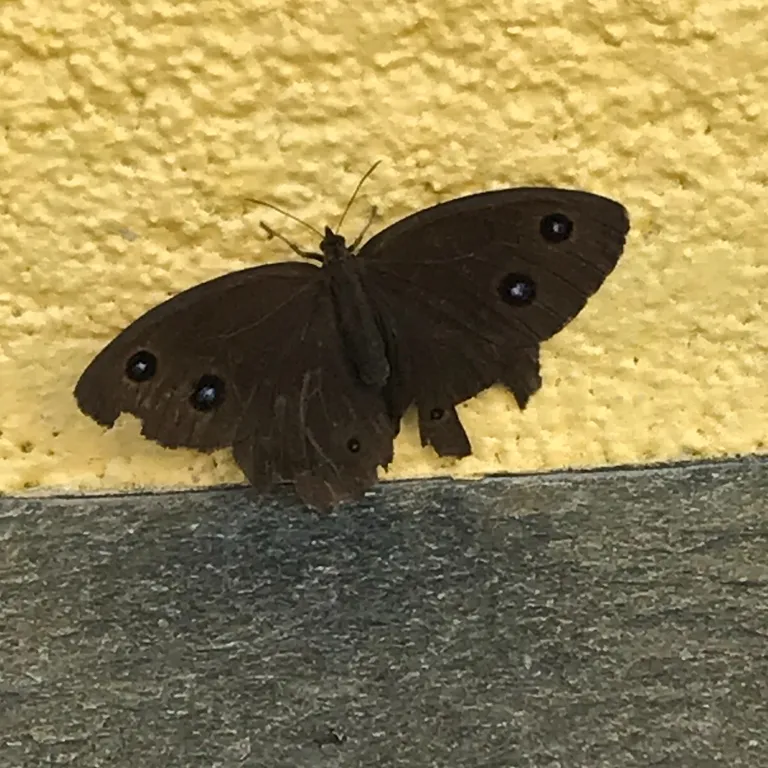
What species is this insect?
Minois dryas
